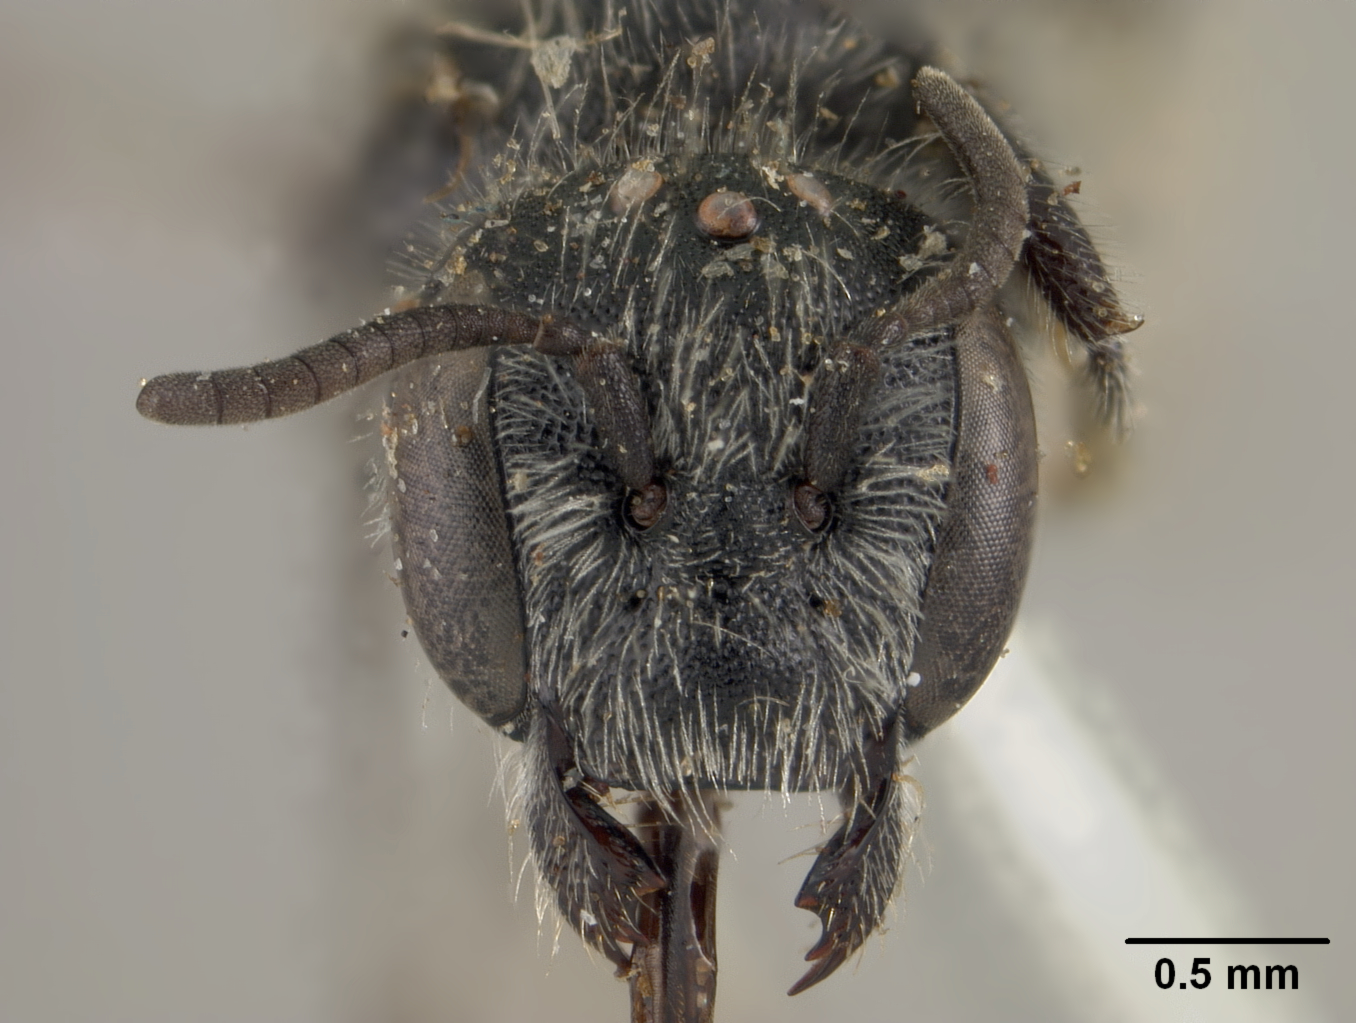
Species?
Robertsonella gleasoni
